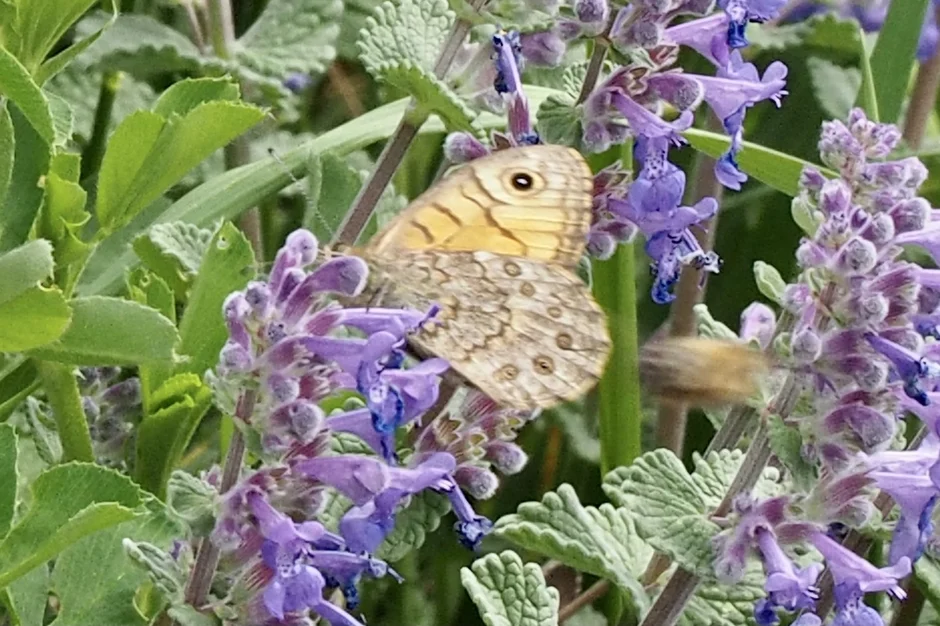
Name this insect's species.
Lasiommata megera (also Pararge megera)
